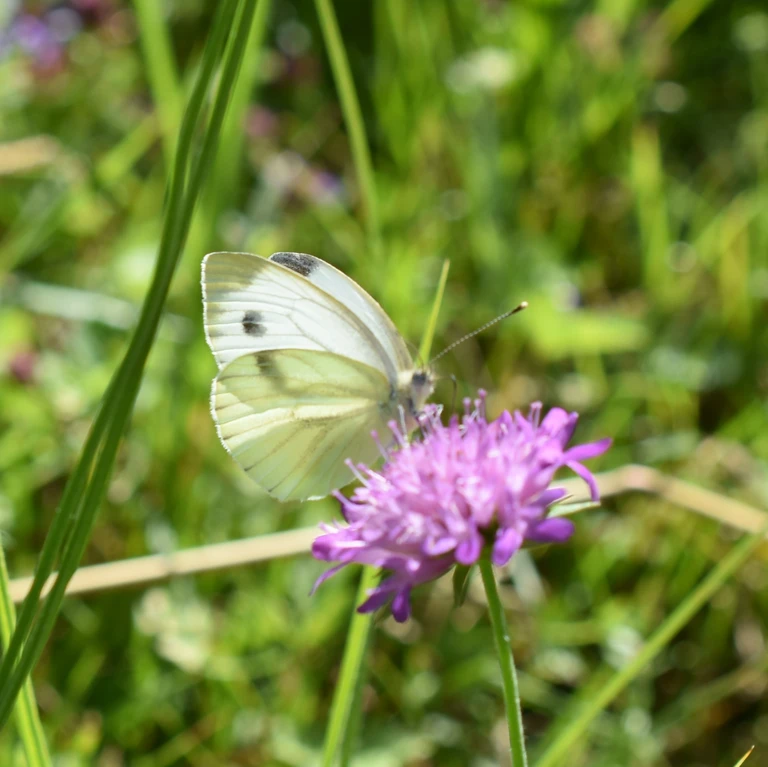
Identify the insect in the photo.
Pieris napi
